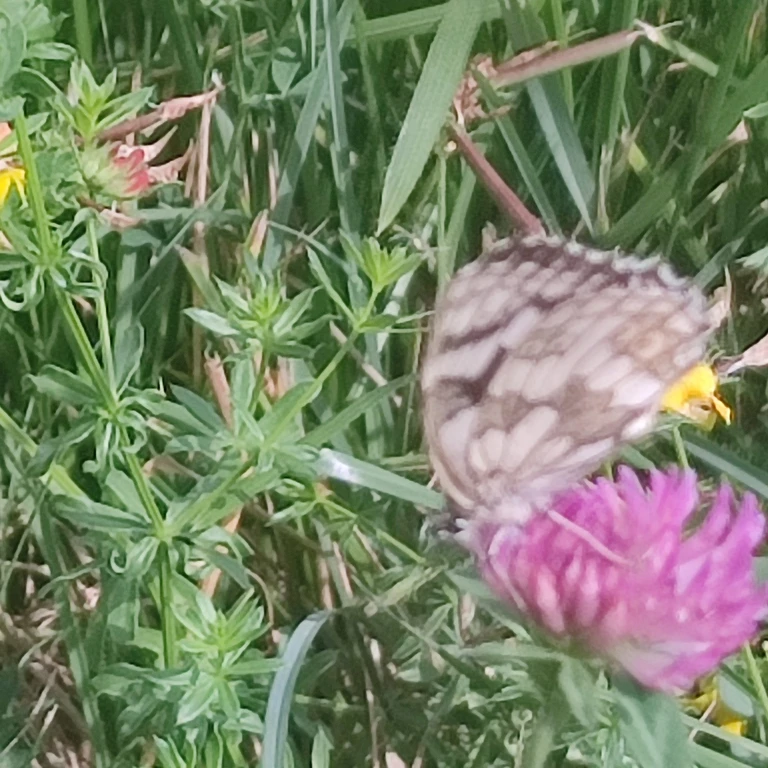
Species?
Melanargia galathea
